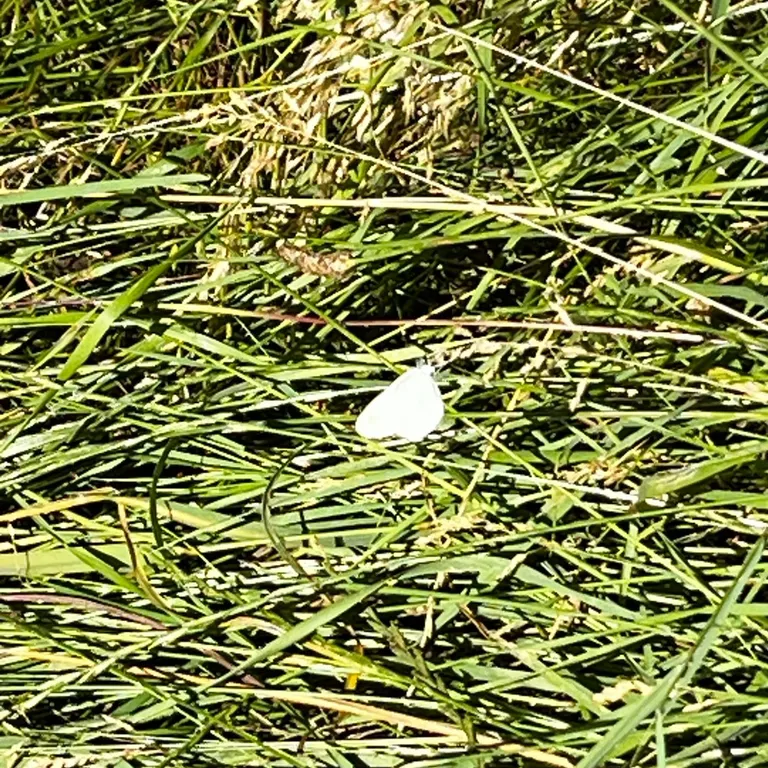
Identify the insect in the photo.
Leptidea sinapis/juvernica
